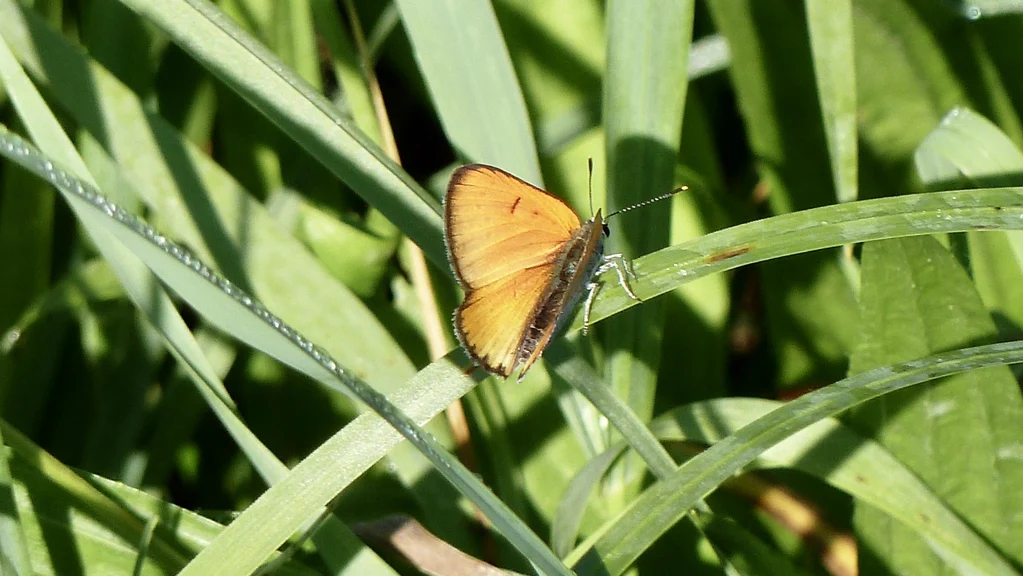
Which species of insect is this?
Lycaena dispar
